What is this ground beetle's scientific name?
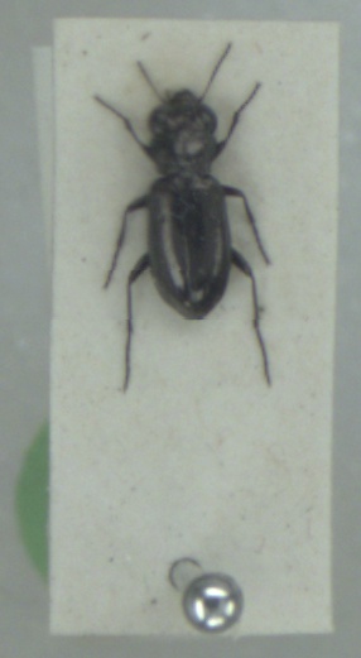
Notiophilus aquaticus
